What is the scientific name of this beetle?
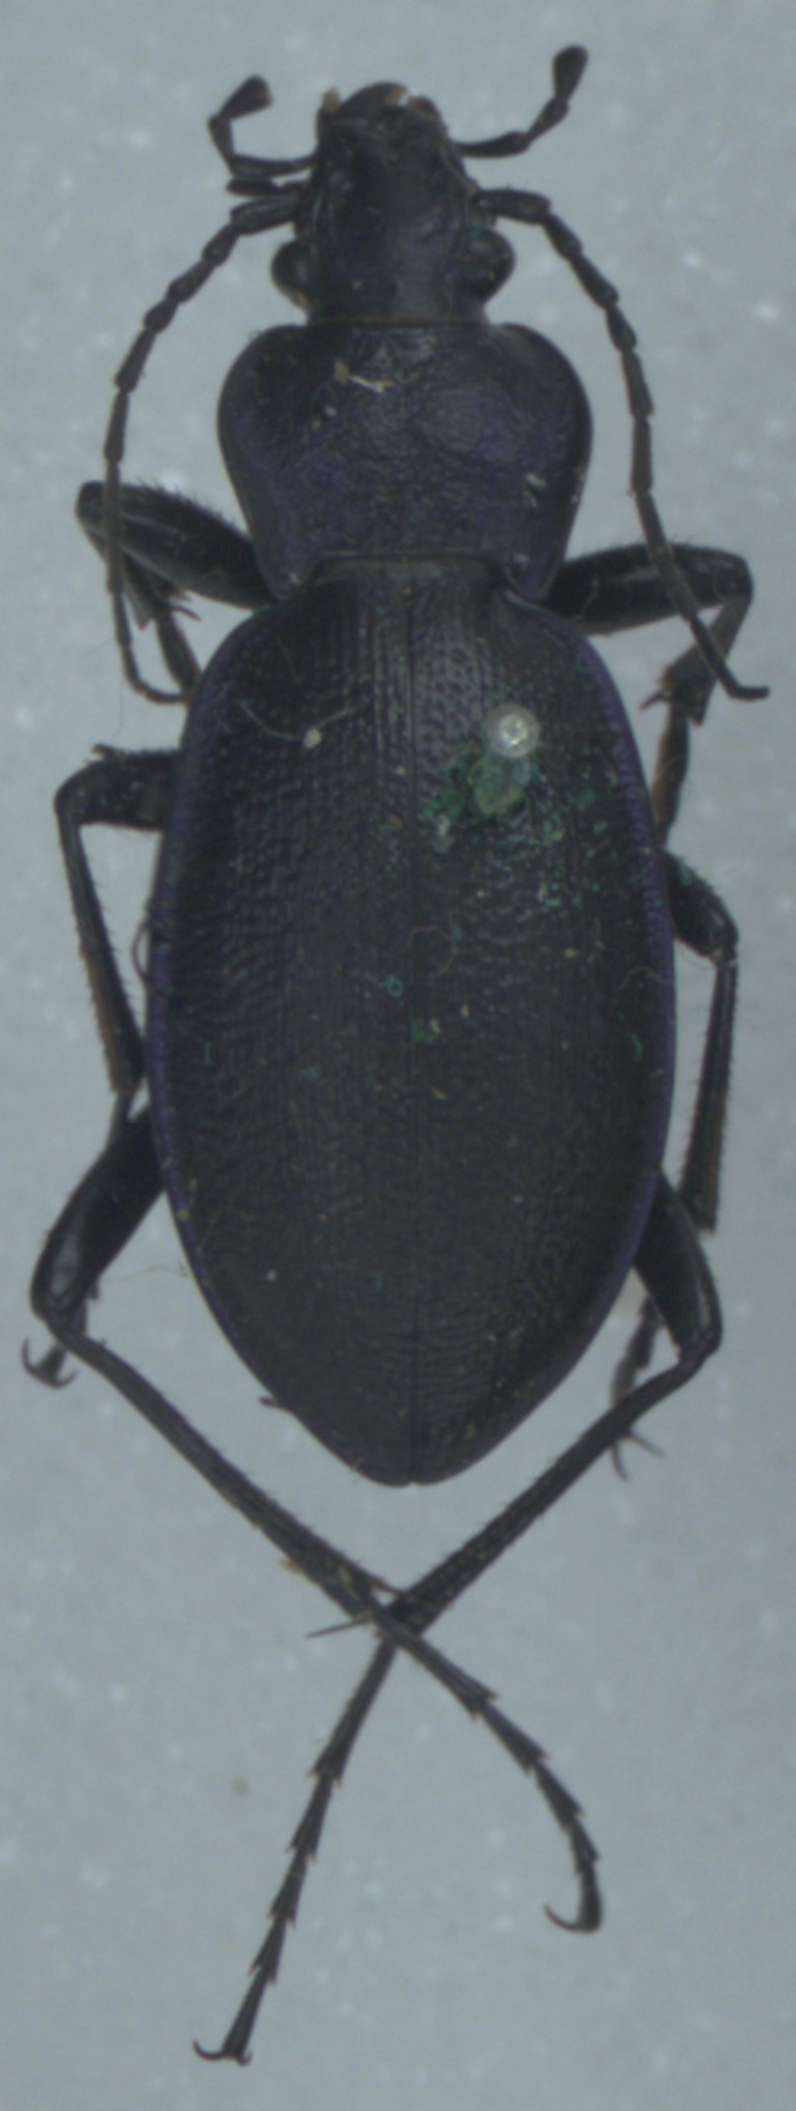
Carabus problematicus
